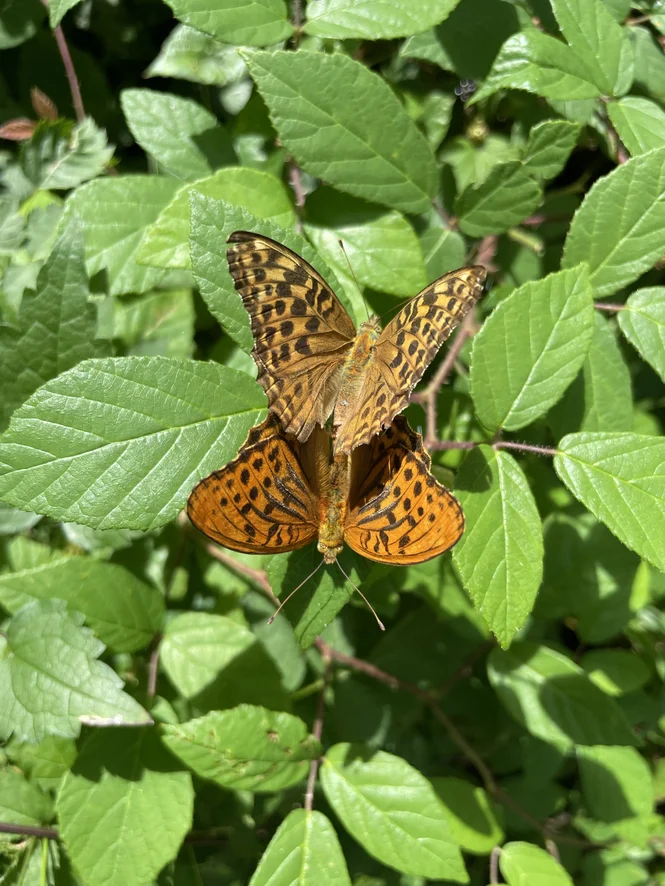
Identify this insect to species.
Argynnis paphia
